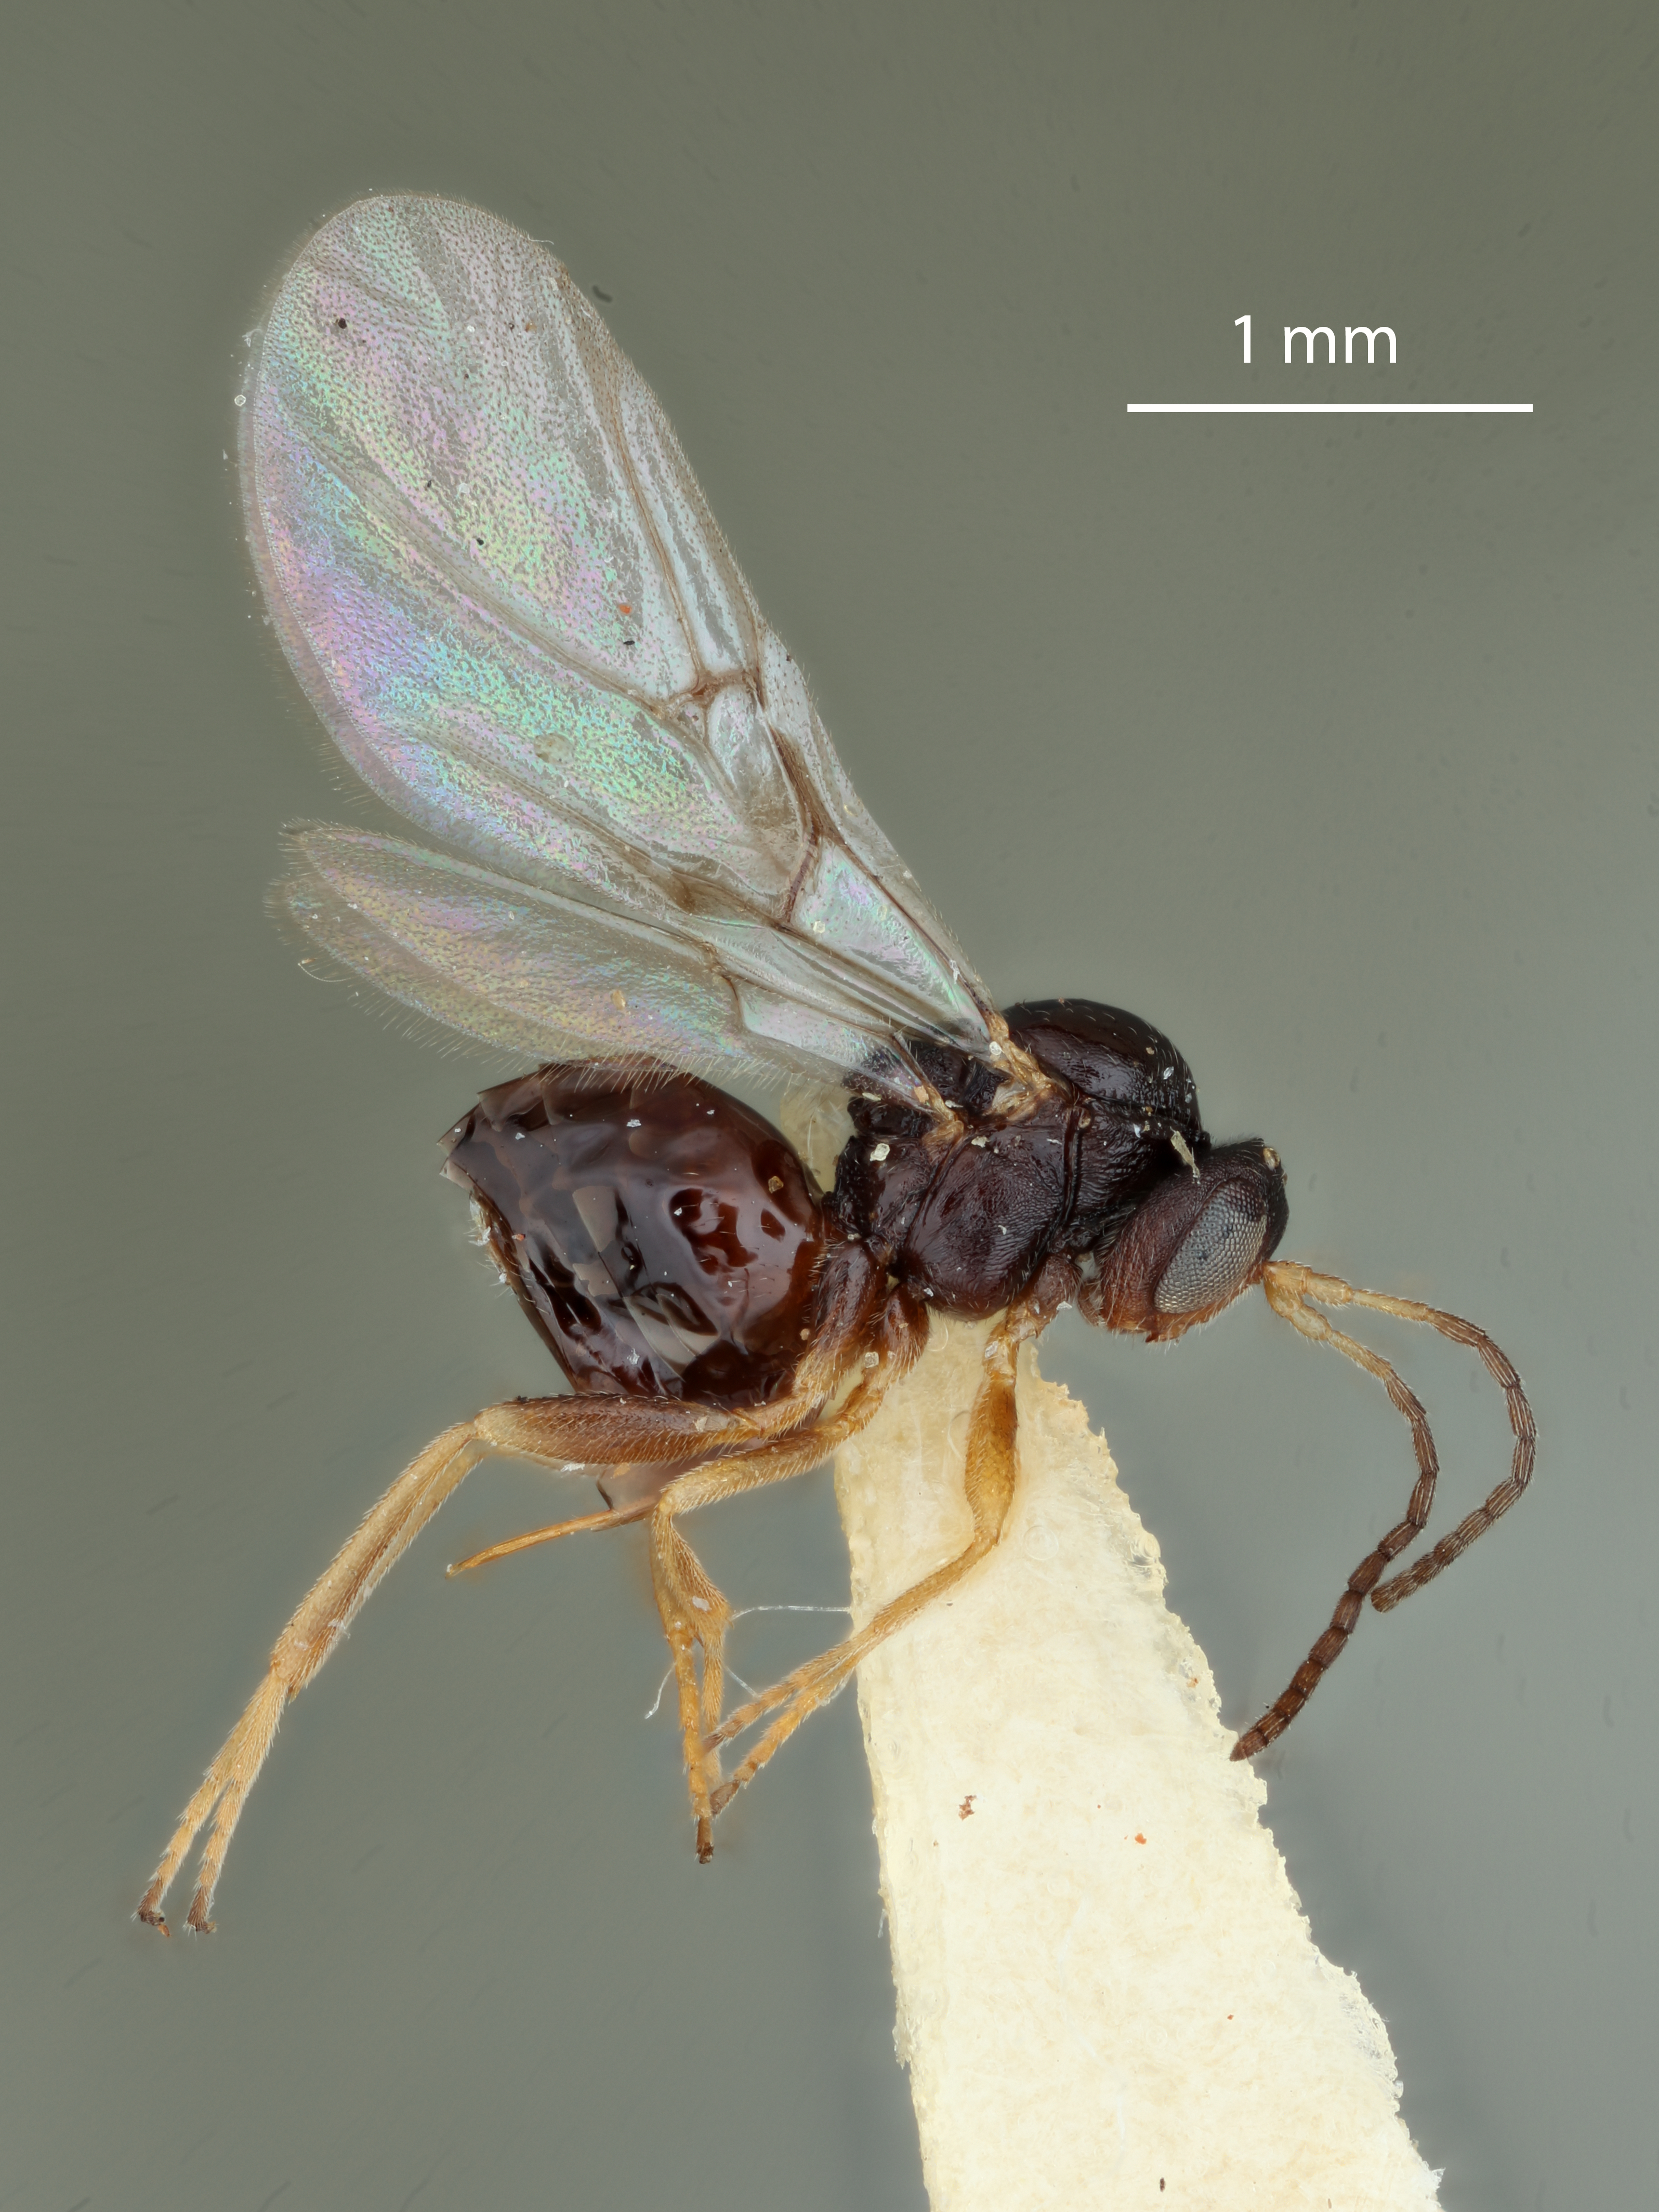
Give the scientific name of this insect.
Neuroterus chrysolepis
